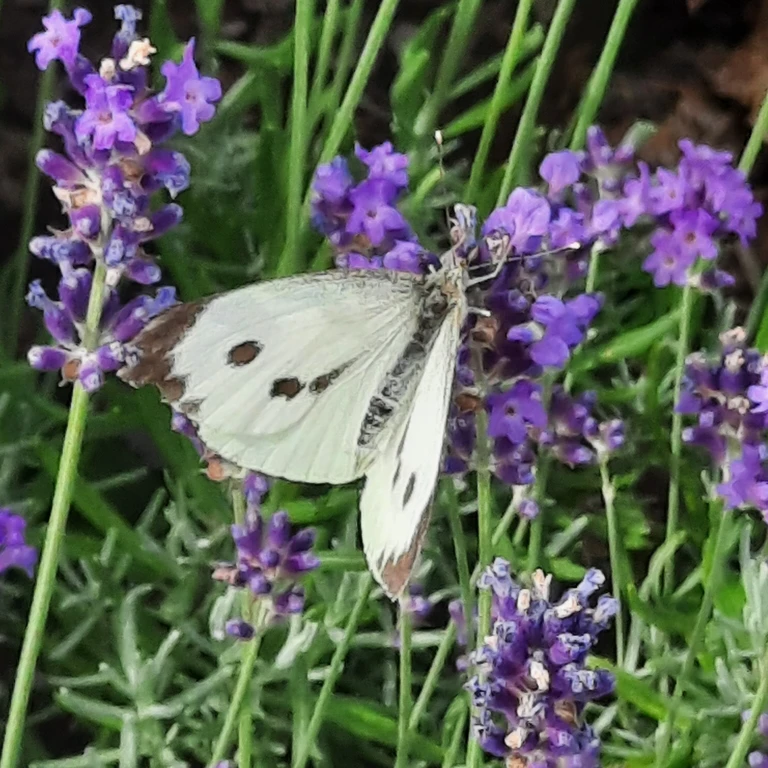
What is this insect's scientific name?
Pieris brassicae
